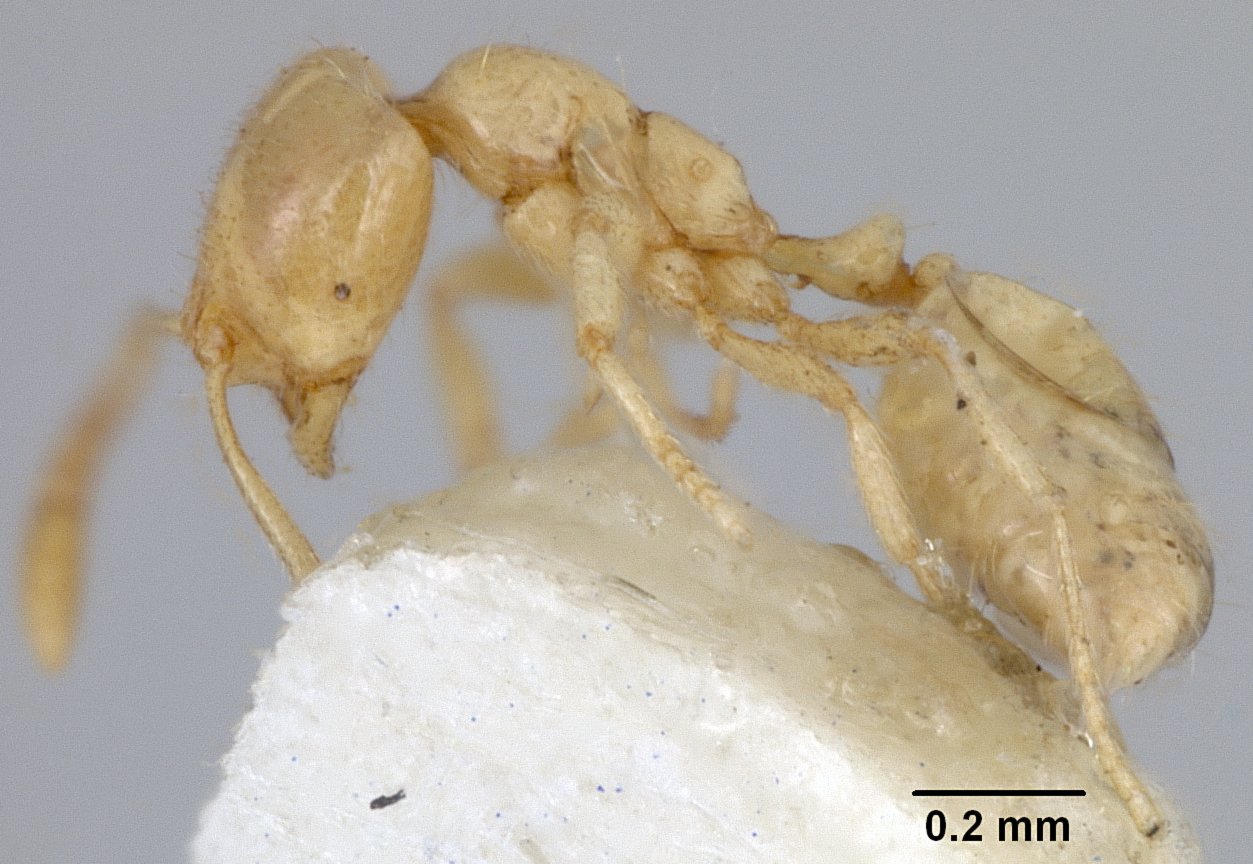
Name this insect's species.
Monomorium vitiensis
